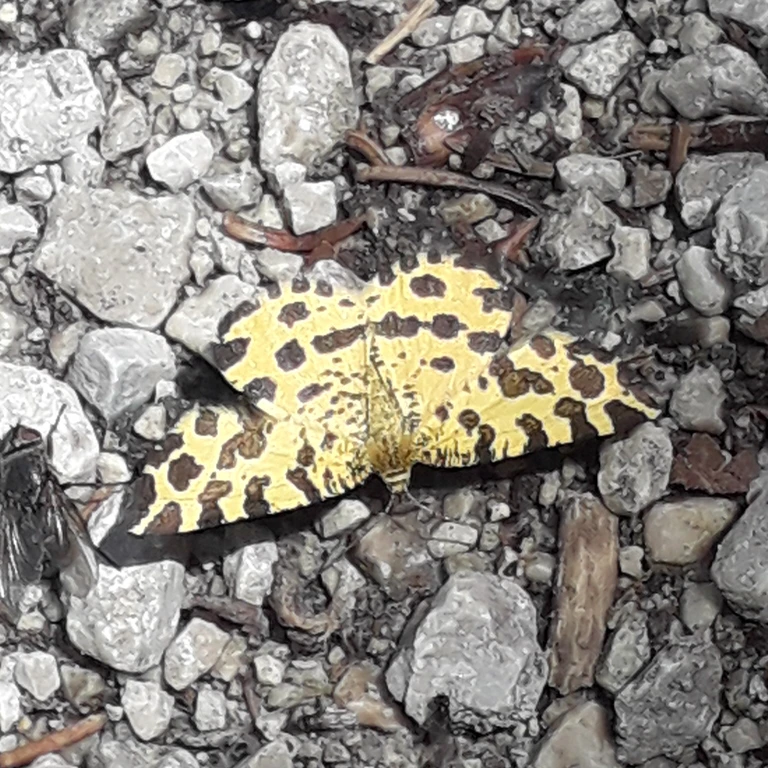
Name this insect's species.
Pseudopanthera macularia
